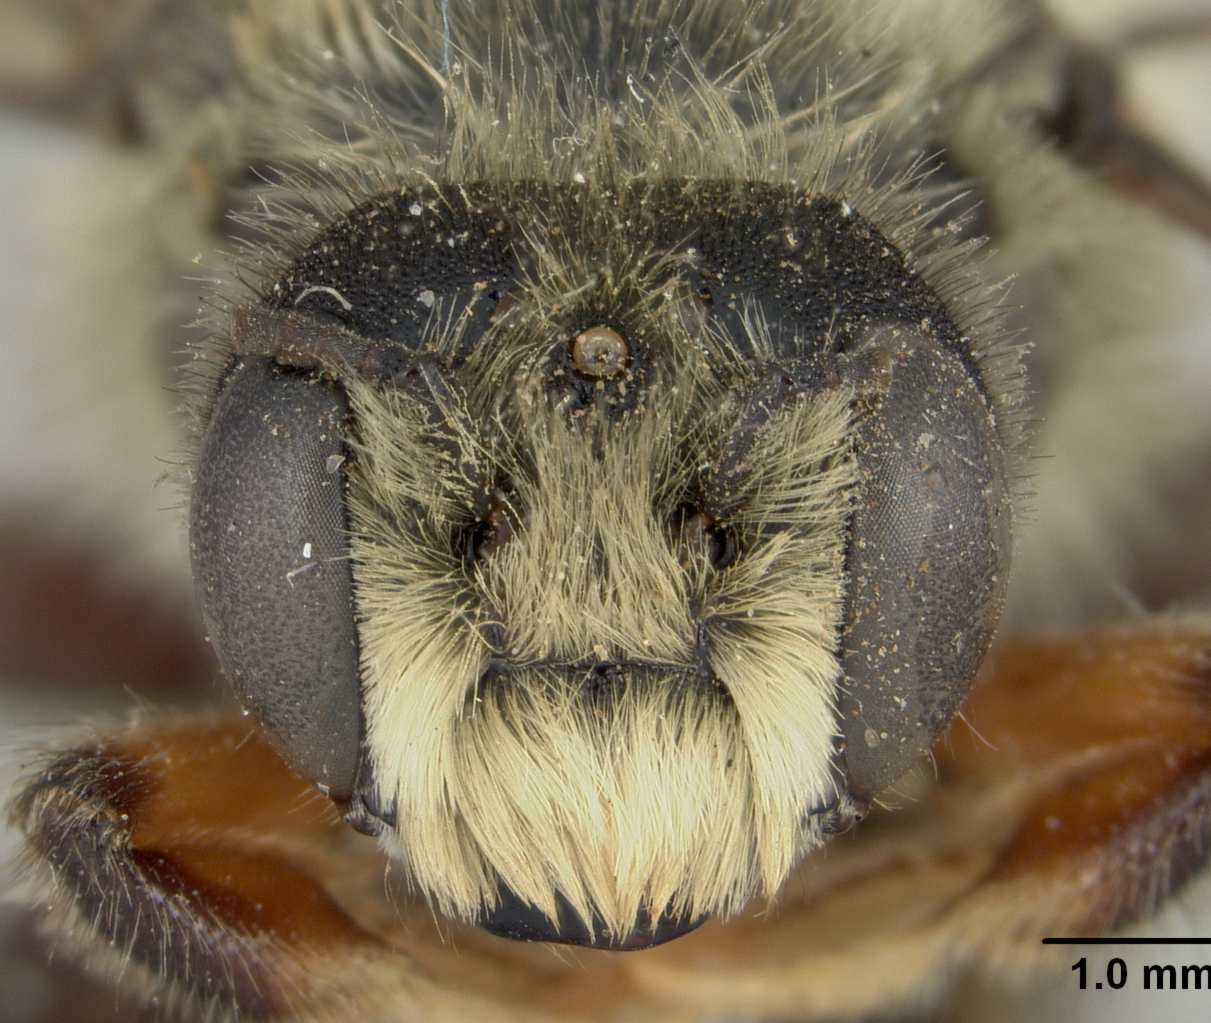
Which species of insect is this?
Megachile wootoni
